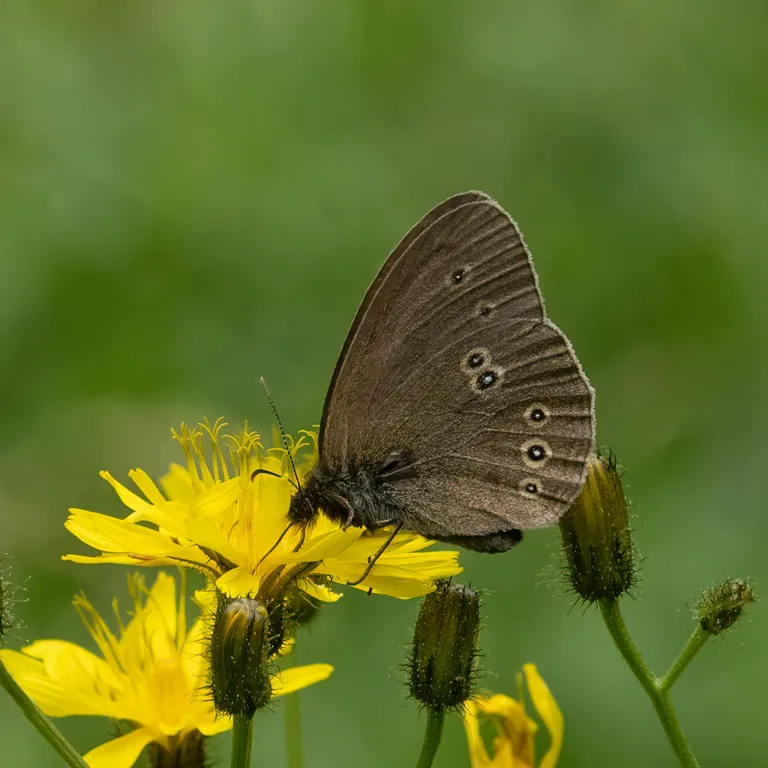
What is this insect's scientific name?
Aphantopus hyperantus
